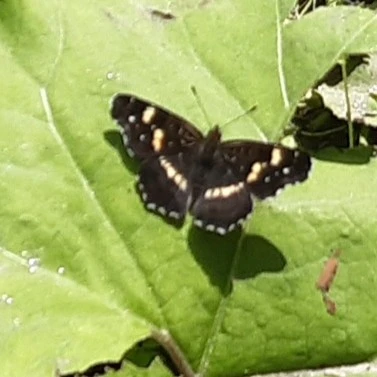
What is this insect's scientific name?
Araschnia levana
